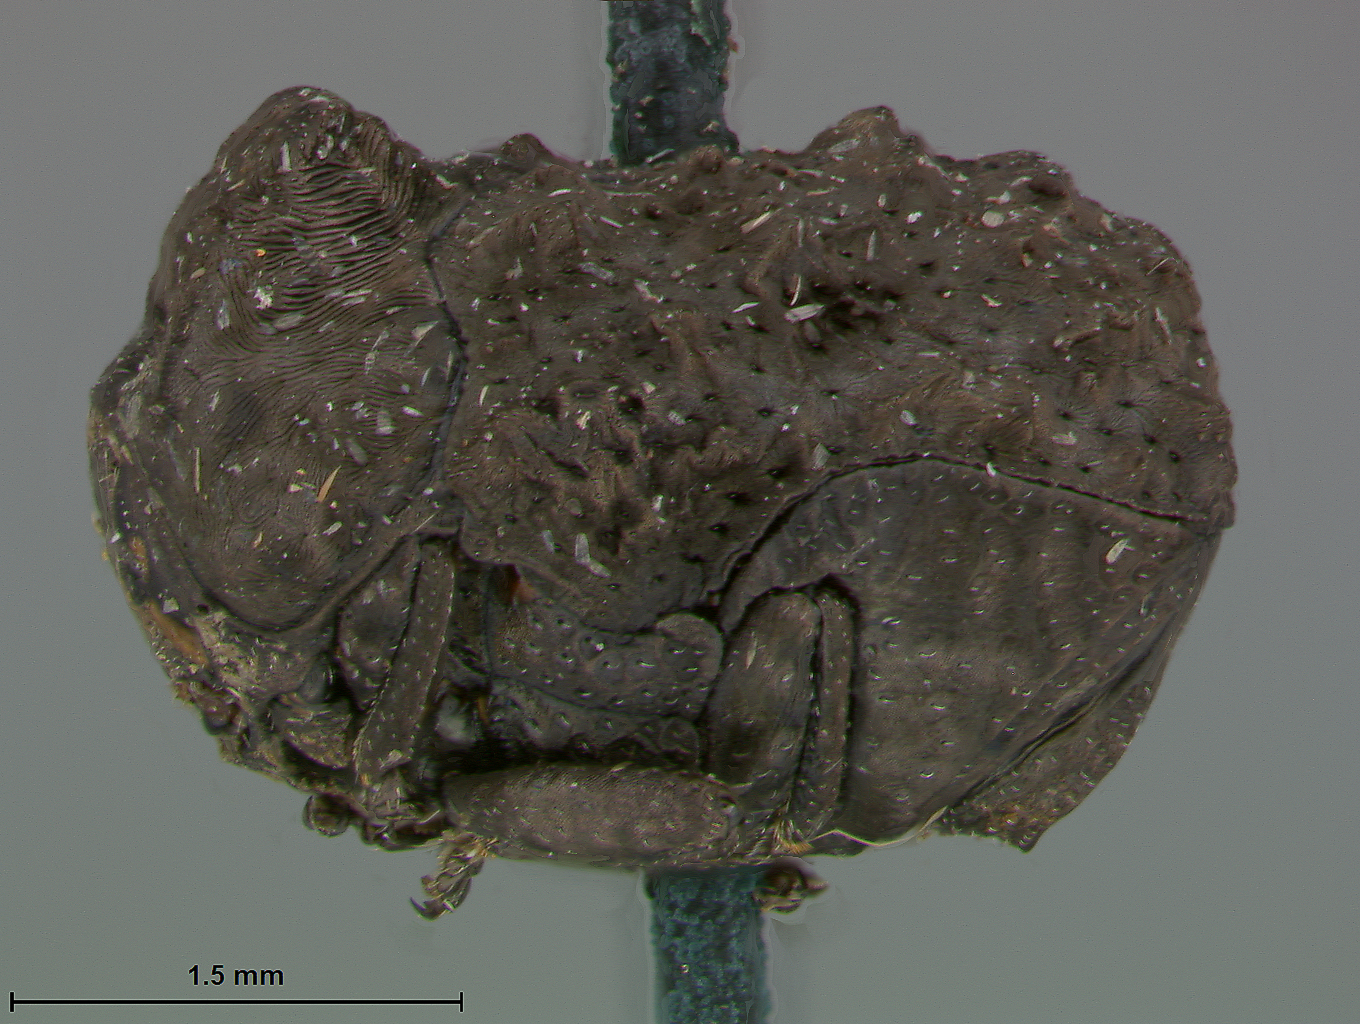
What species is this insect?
Neochlamisus bimaculatus
